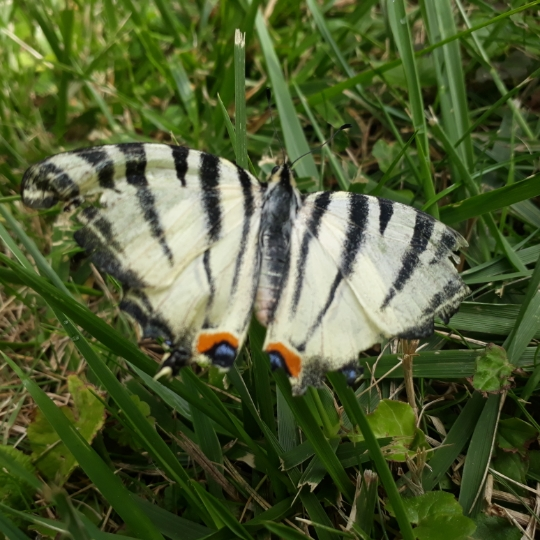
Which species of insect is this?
Iphiclides podalirius
